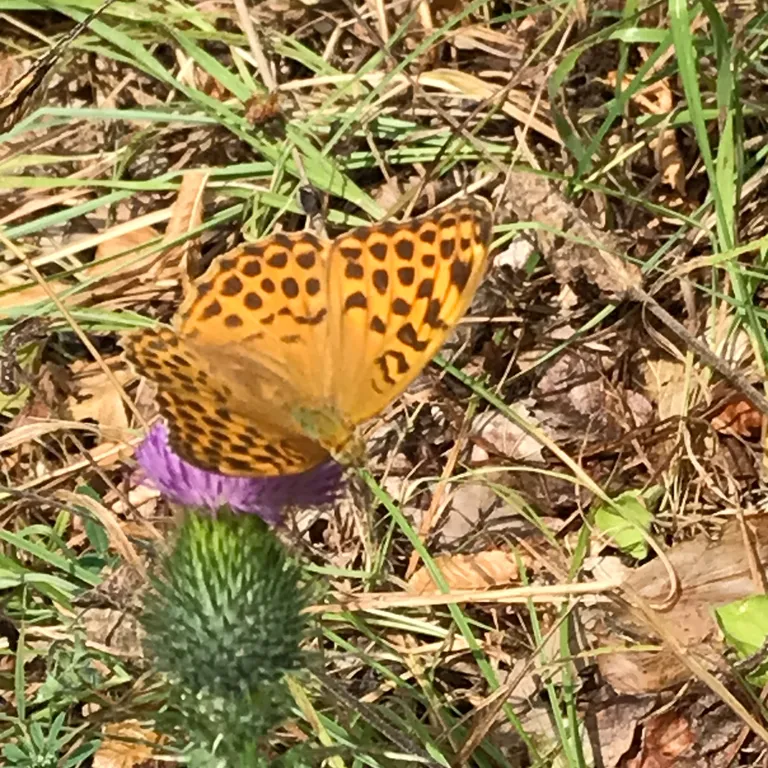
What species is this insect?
Argynnis paphia
